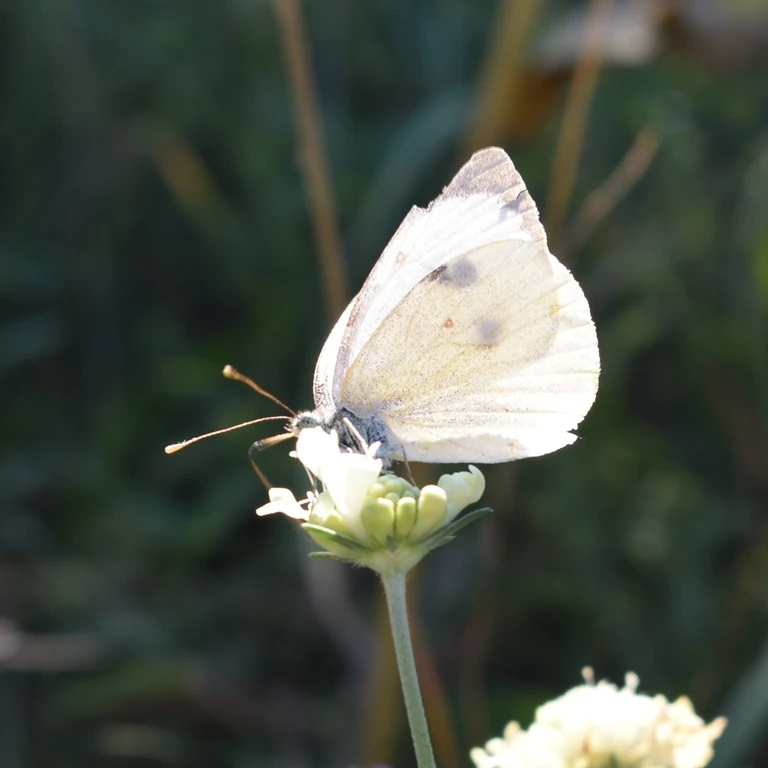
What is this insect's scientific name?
Pieris brassicae
